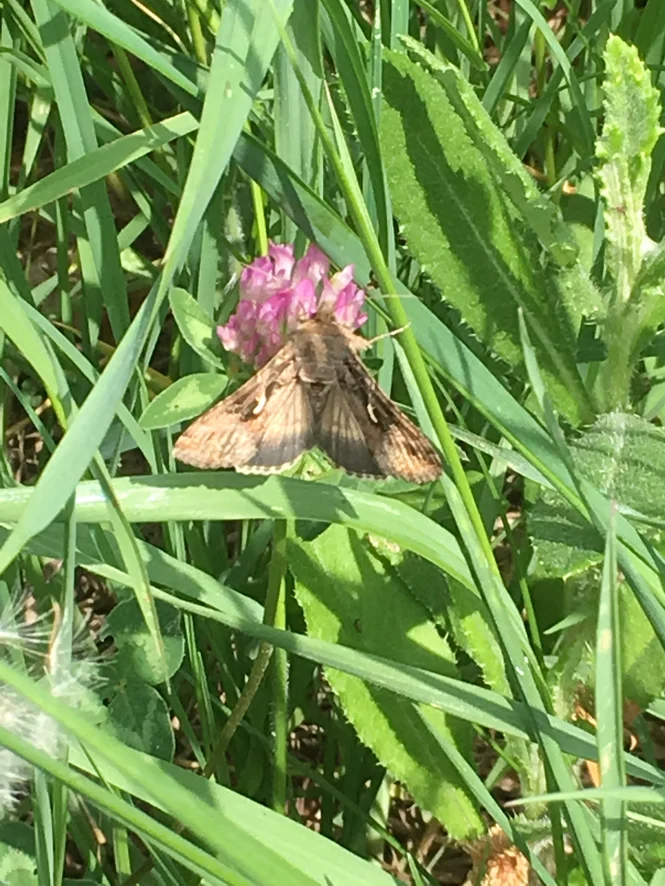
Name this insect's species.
Autographa gamma
